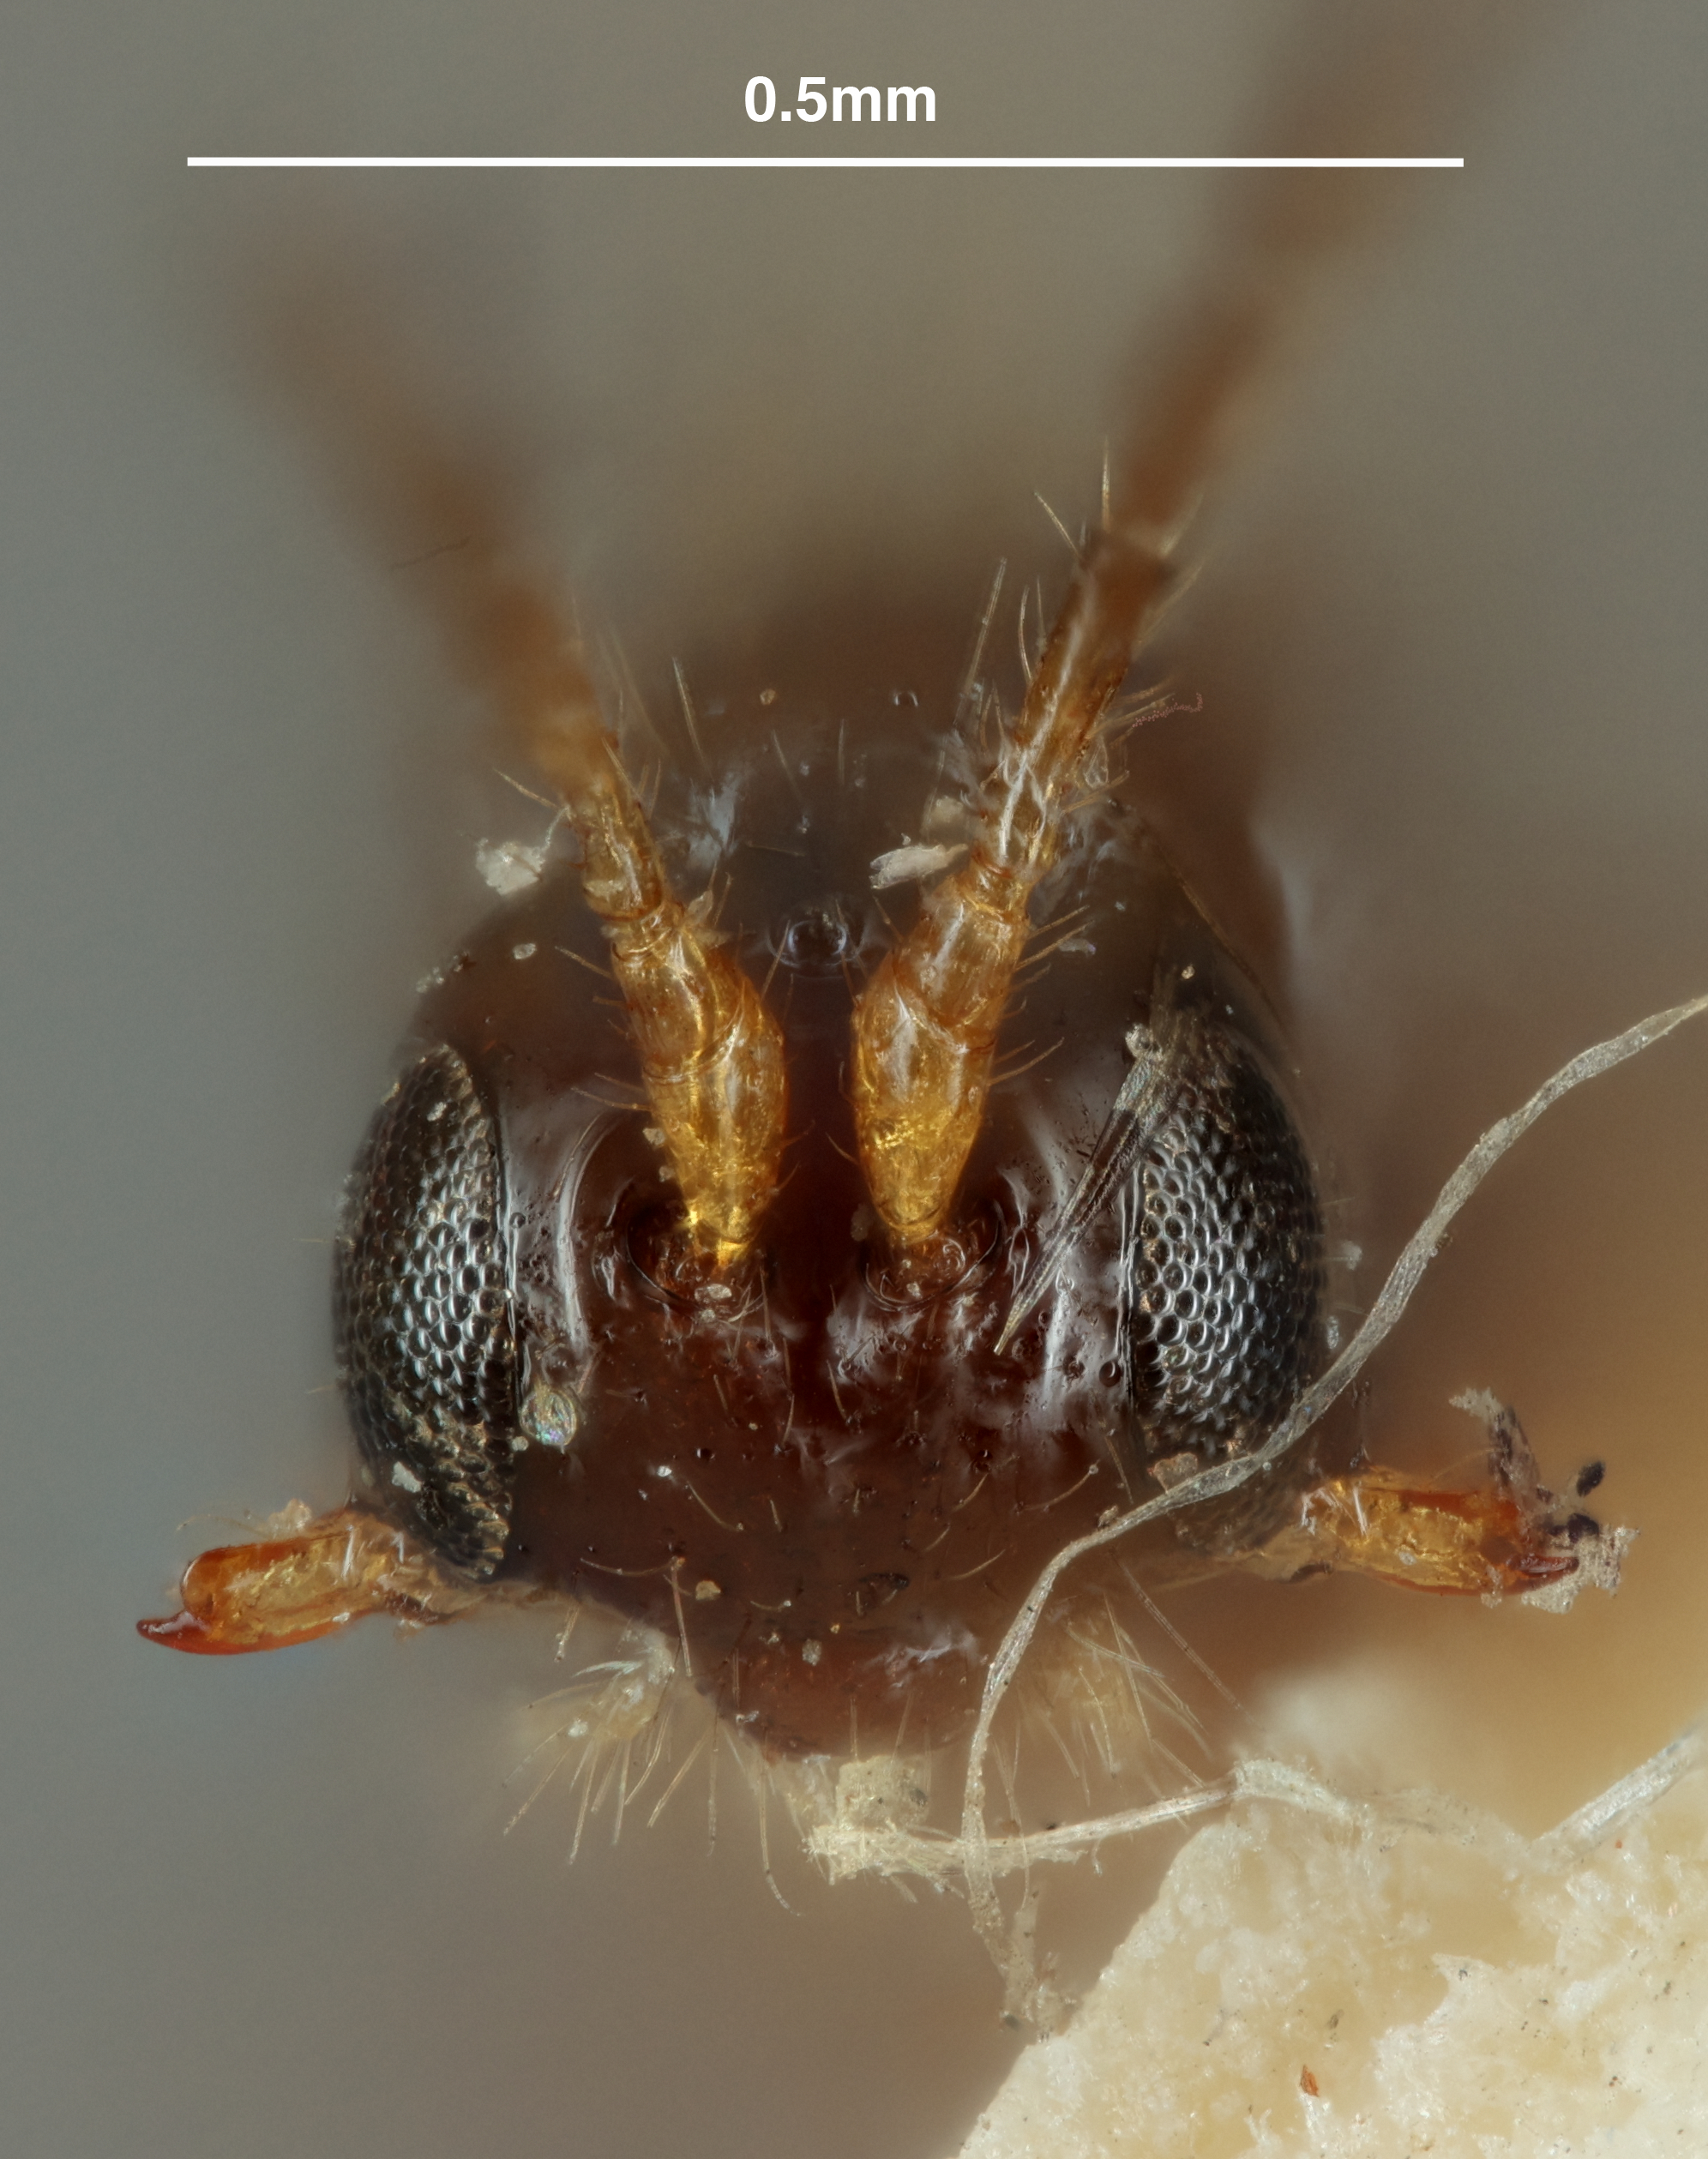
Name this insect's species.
Aspilota compressigaster
